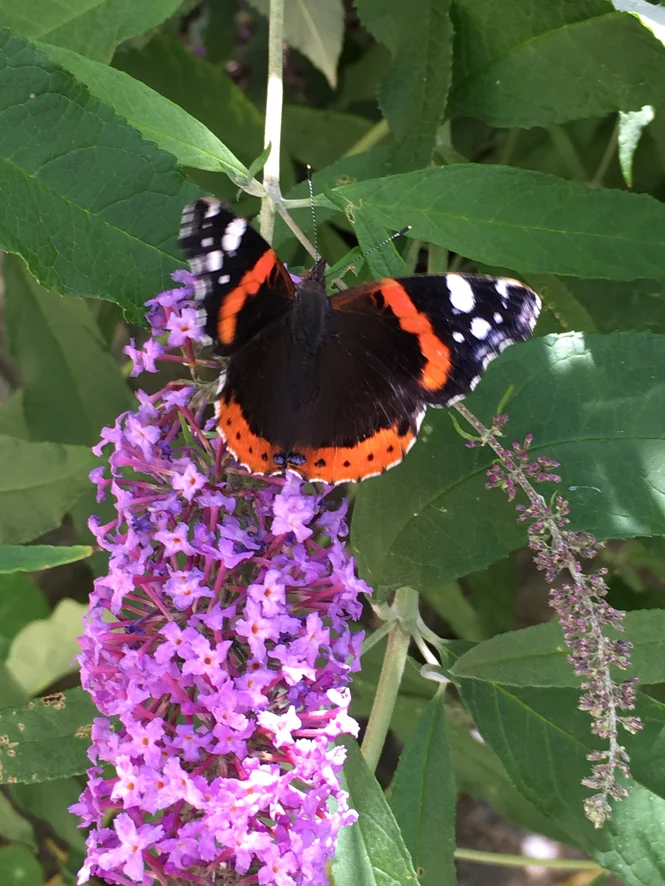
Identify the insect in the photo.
Vanessa atalanta
